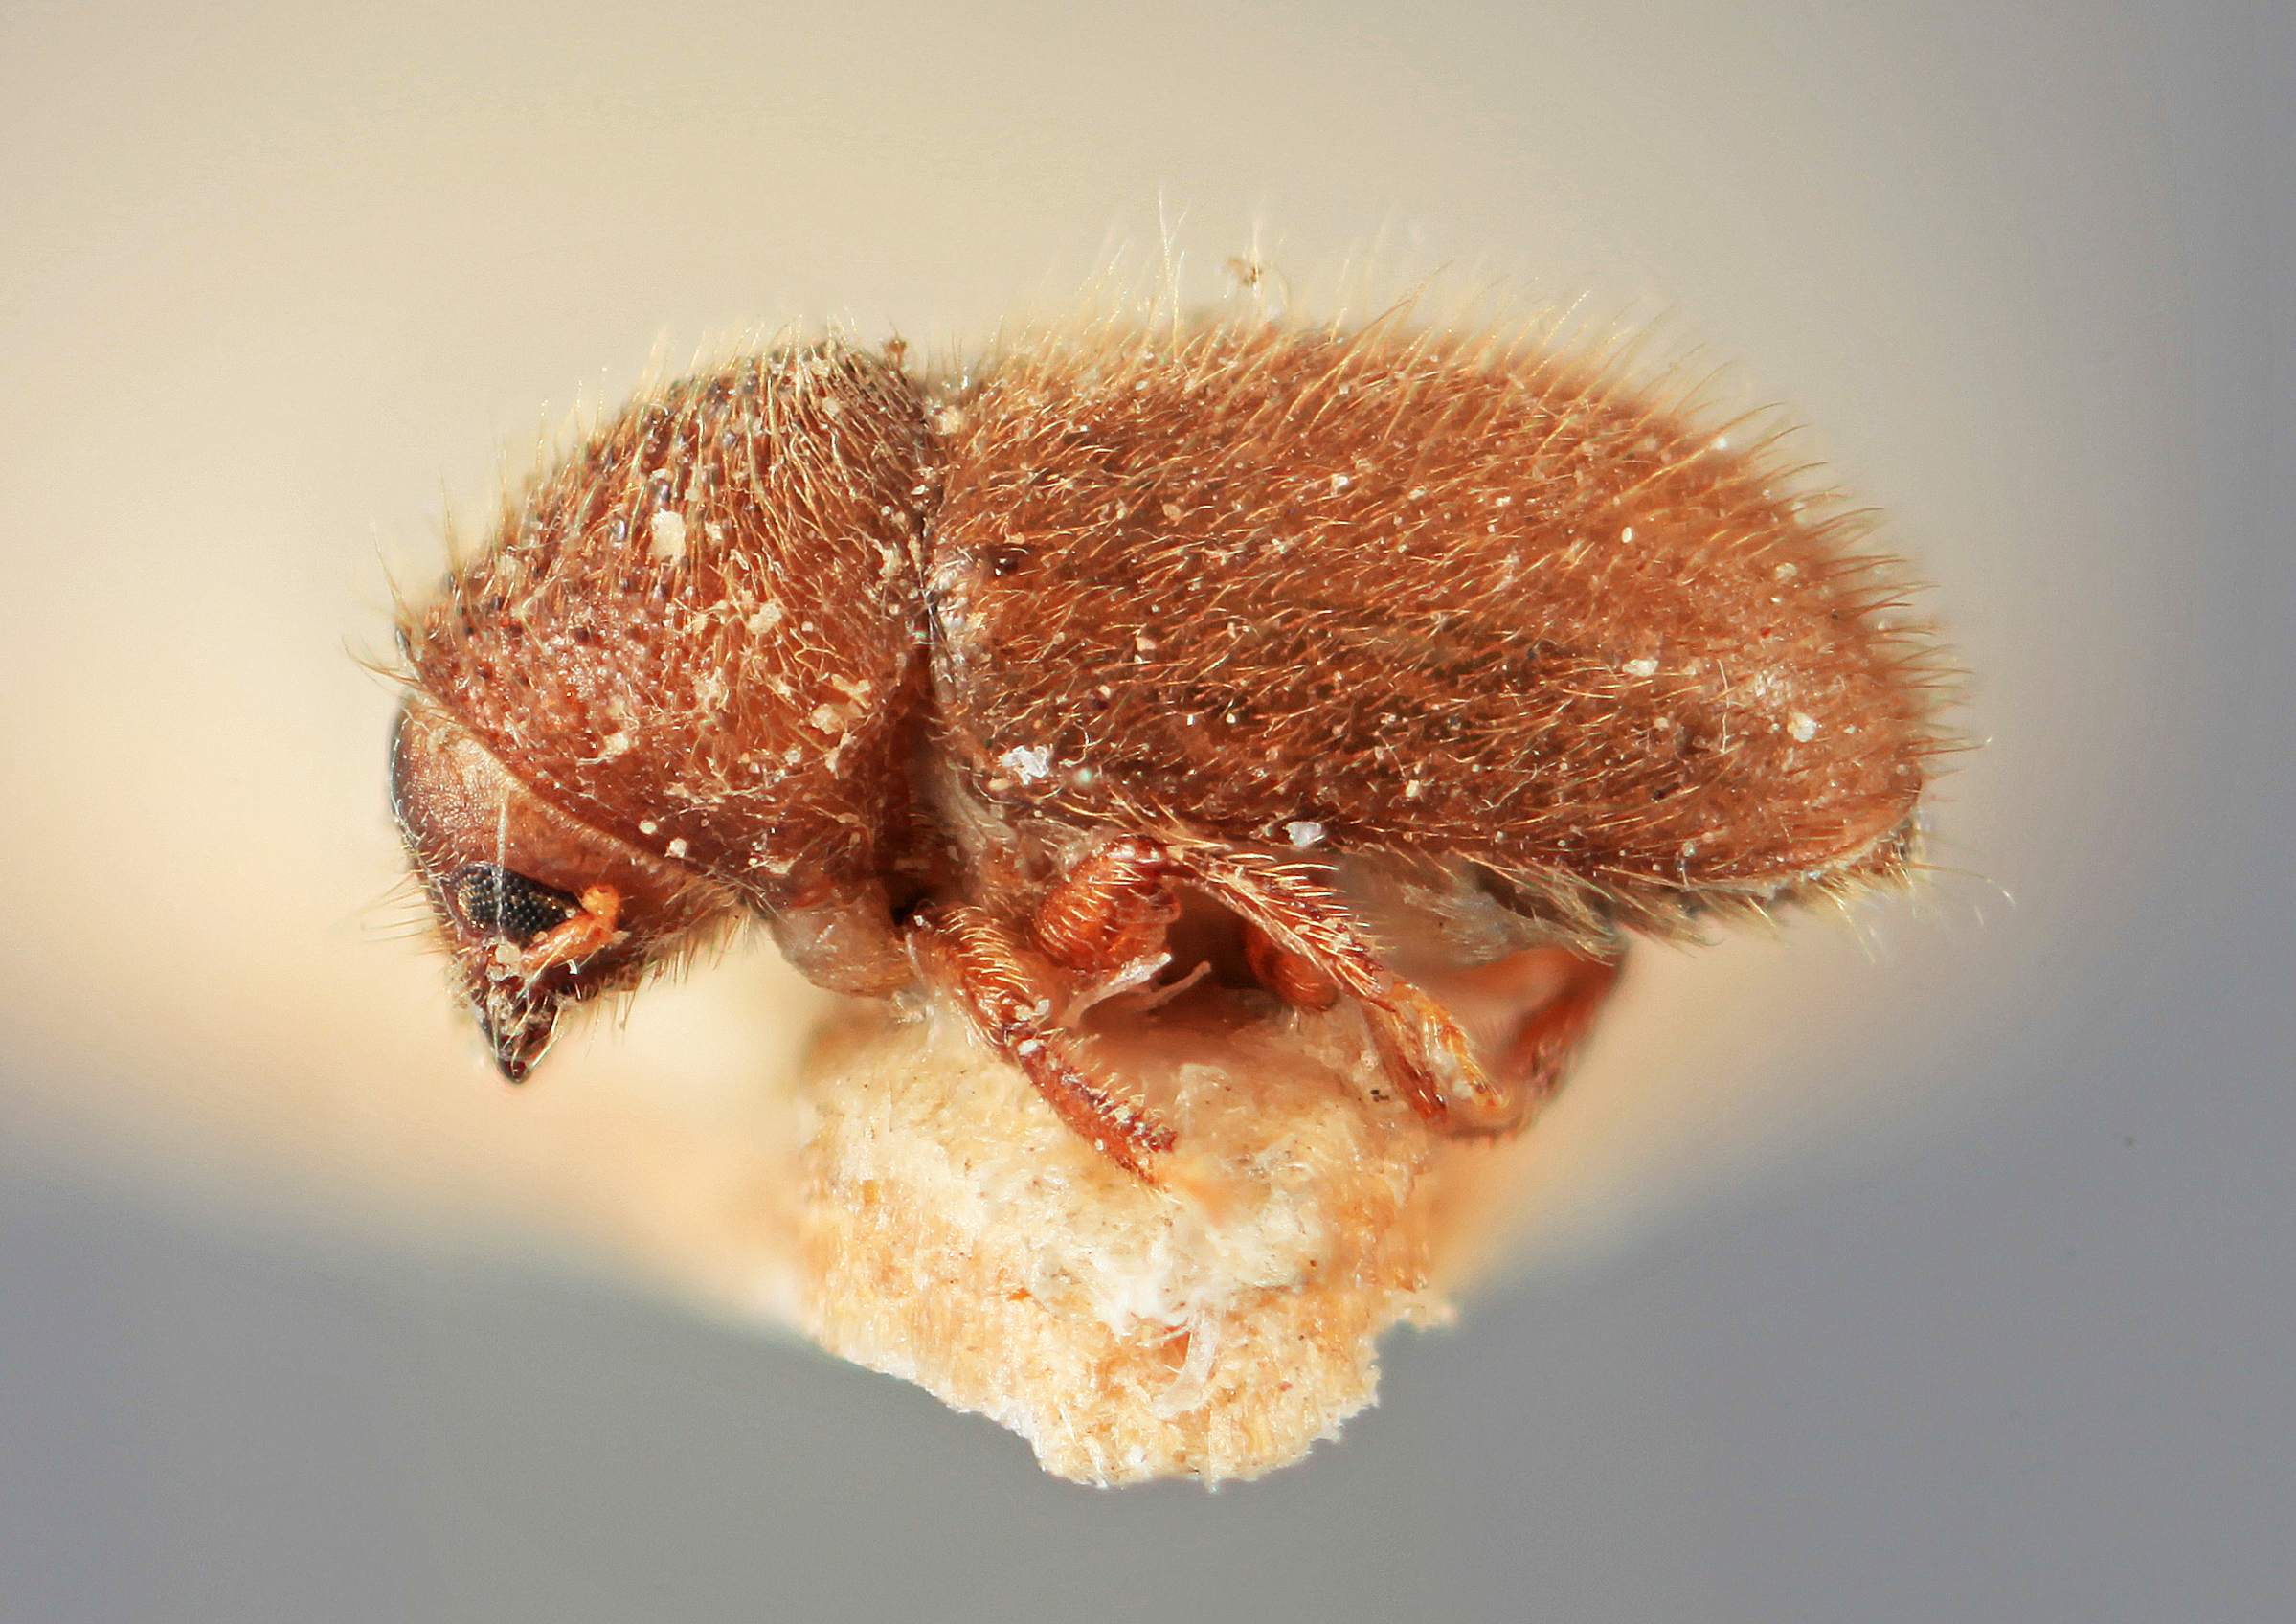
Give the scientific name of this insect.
Cryphalus felis
